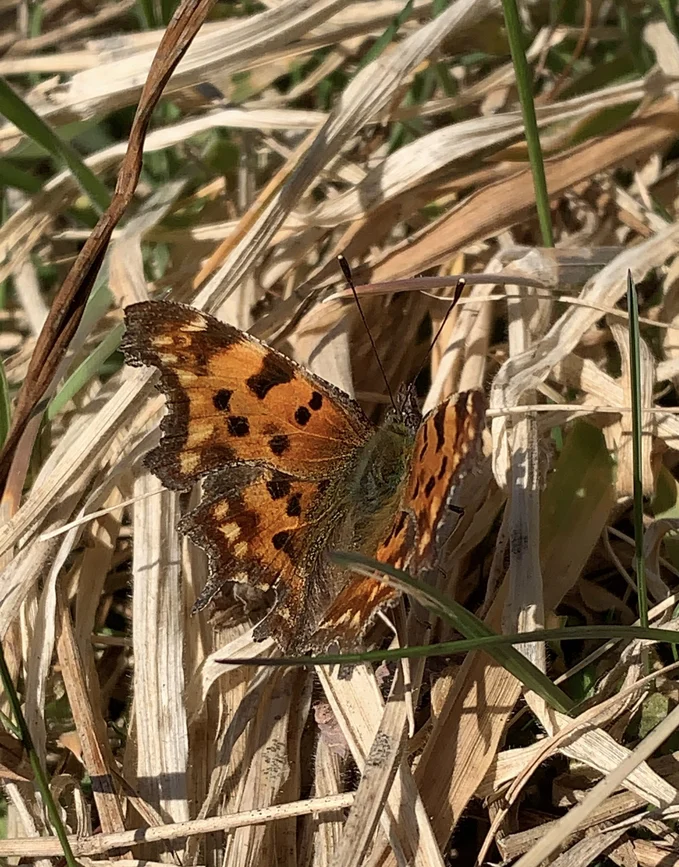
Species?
Polygonia c-album
